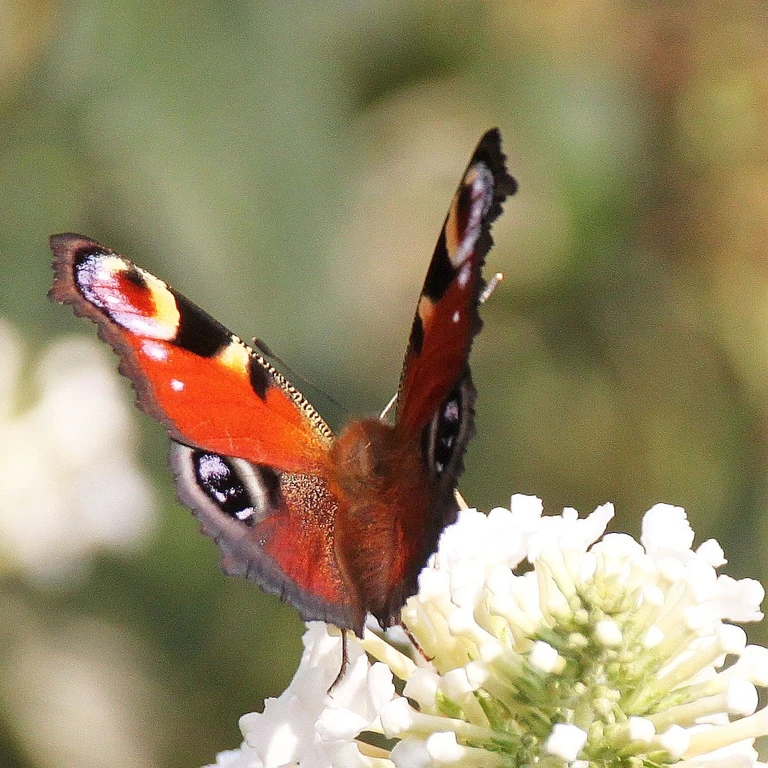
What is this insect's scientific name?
Aglais io
